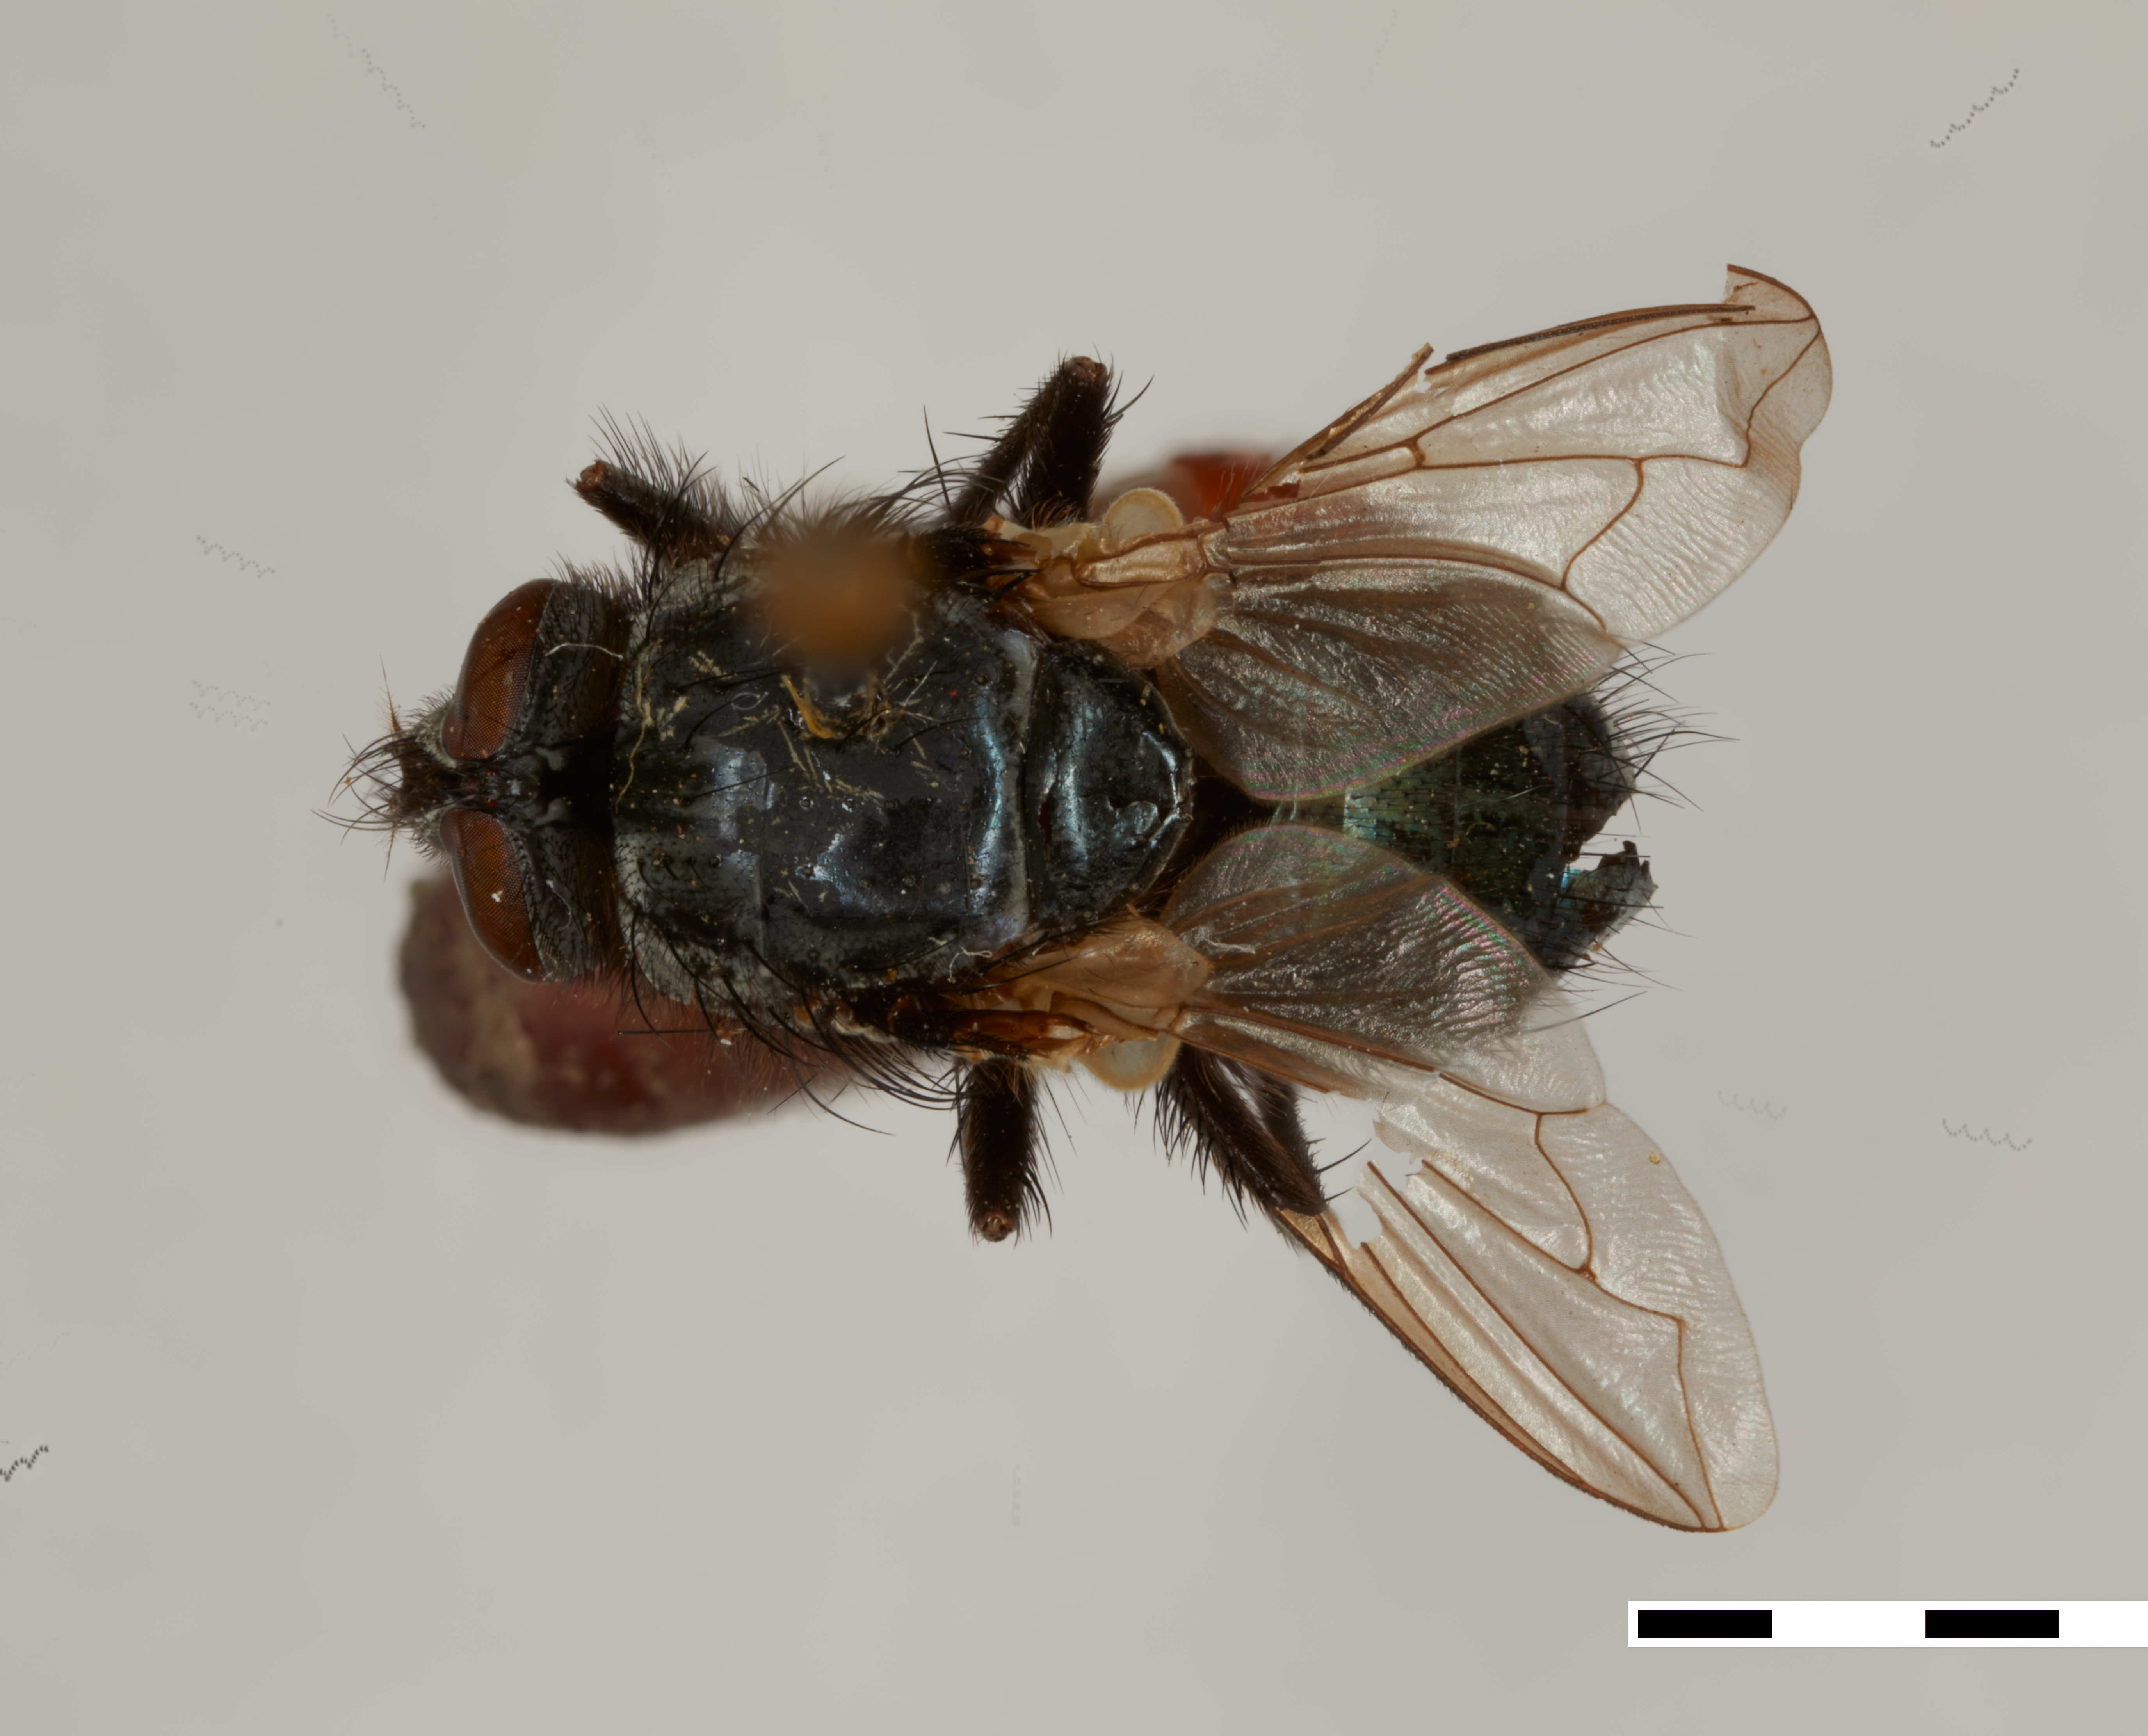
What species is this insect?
Onesia bisetosa
